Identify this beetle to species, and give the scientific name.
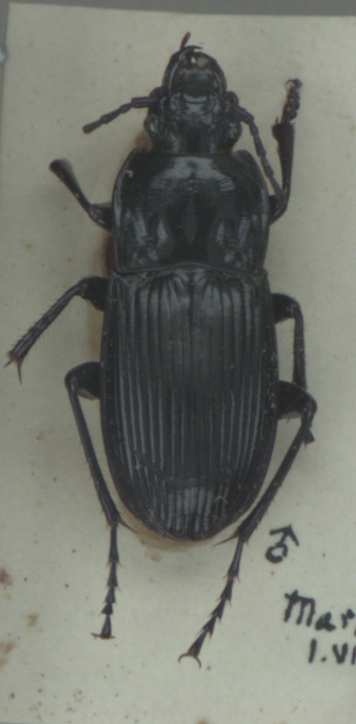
Abax parallelepipedus
